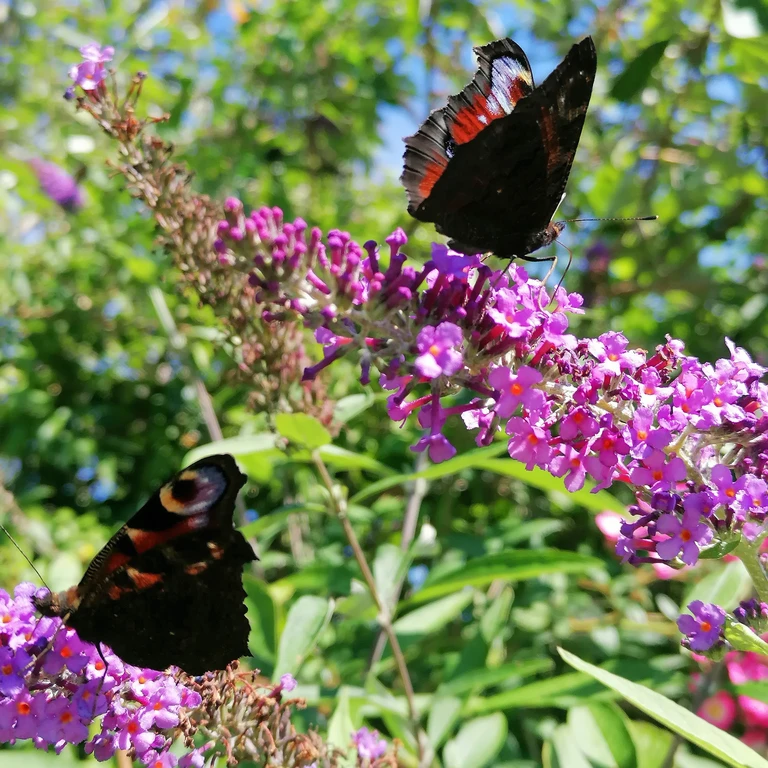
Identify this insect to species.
Aglais io
